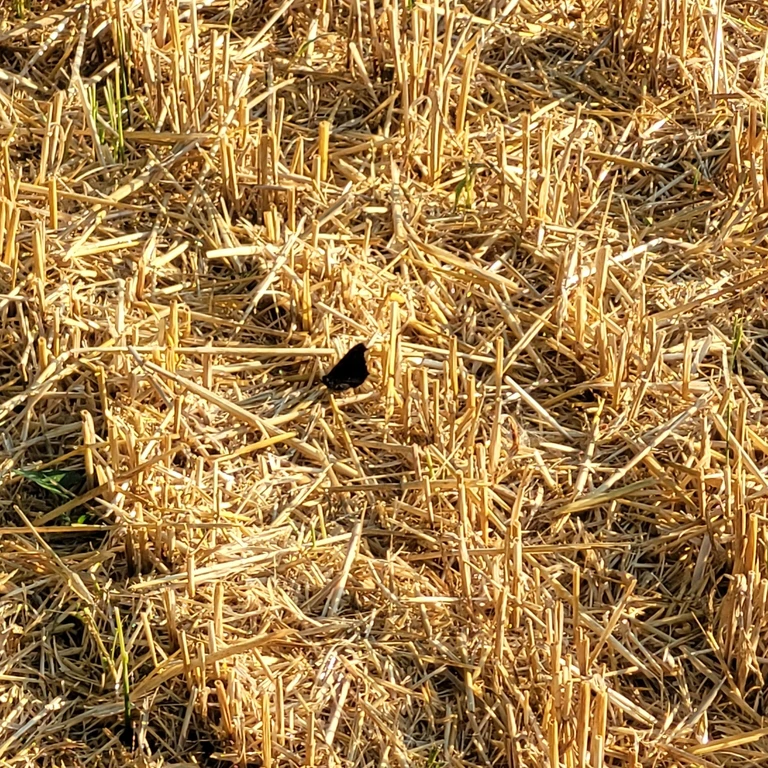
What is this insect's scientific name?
Aglais io
